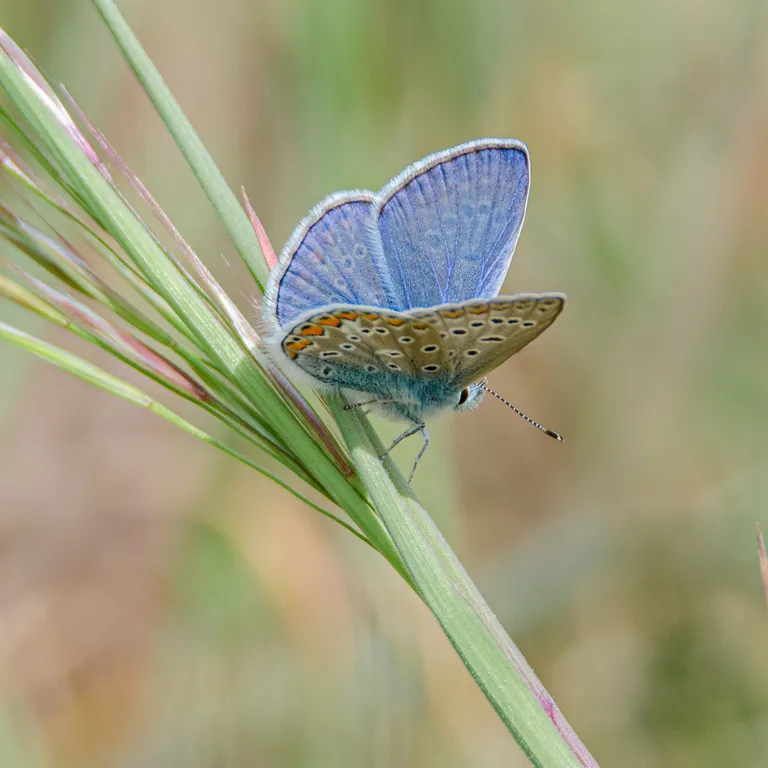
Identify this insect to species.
Polyommatus icarus
